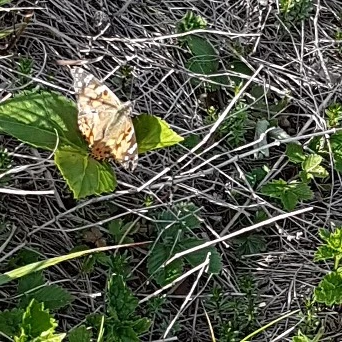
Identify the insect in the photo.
Vanessa cardui
